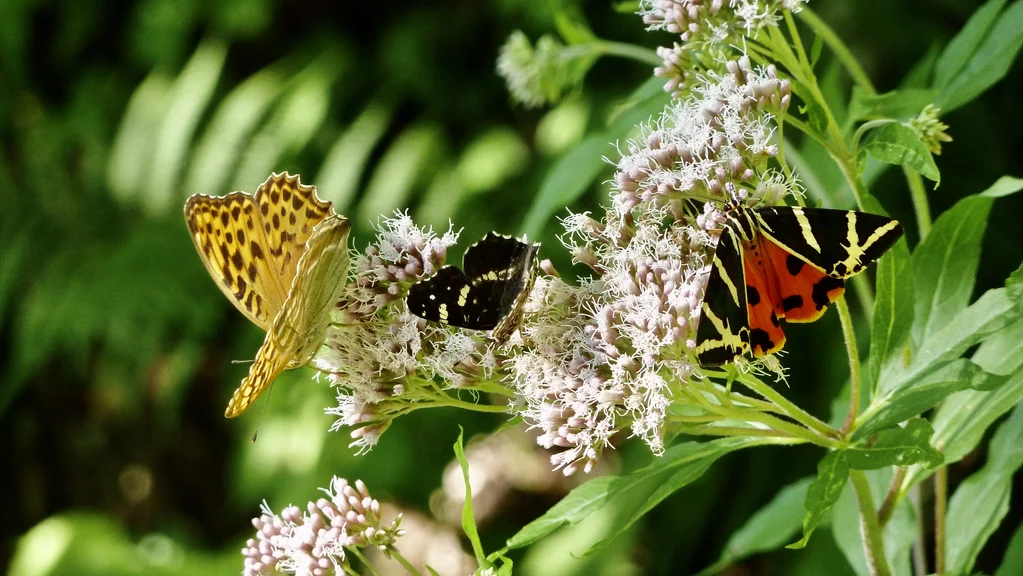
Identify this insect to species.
Araschnia levana
